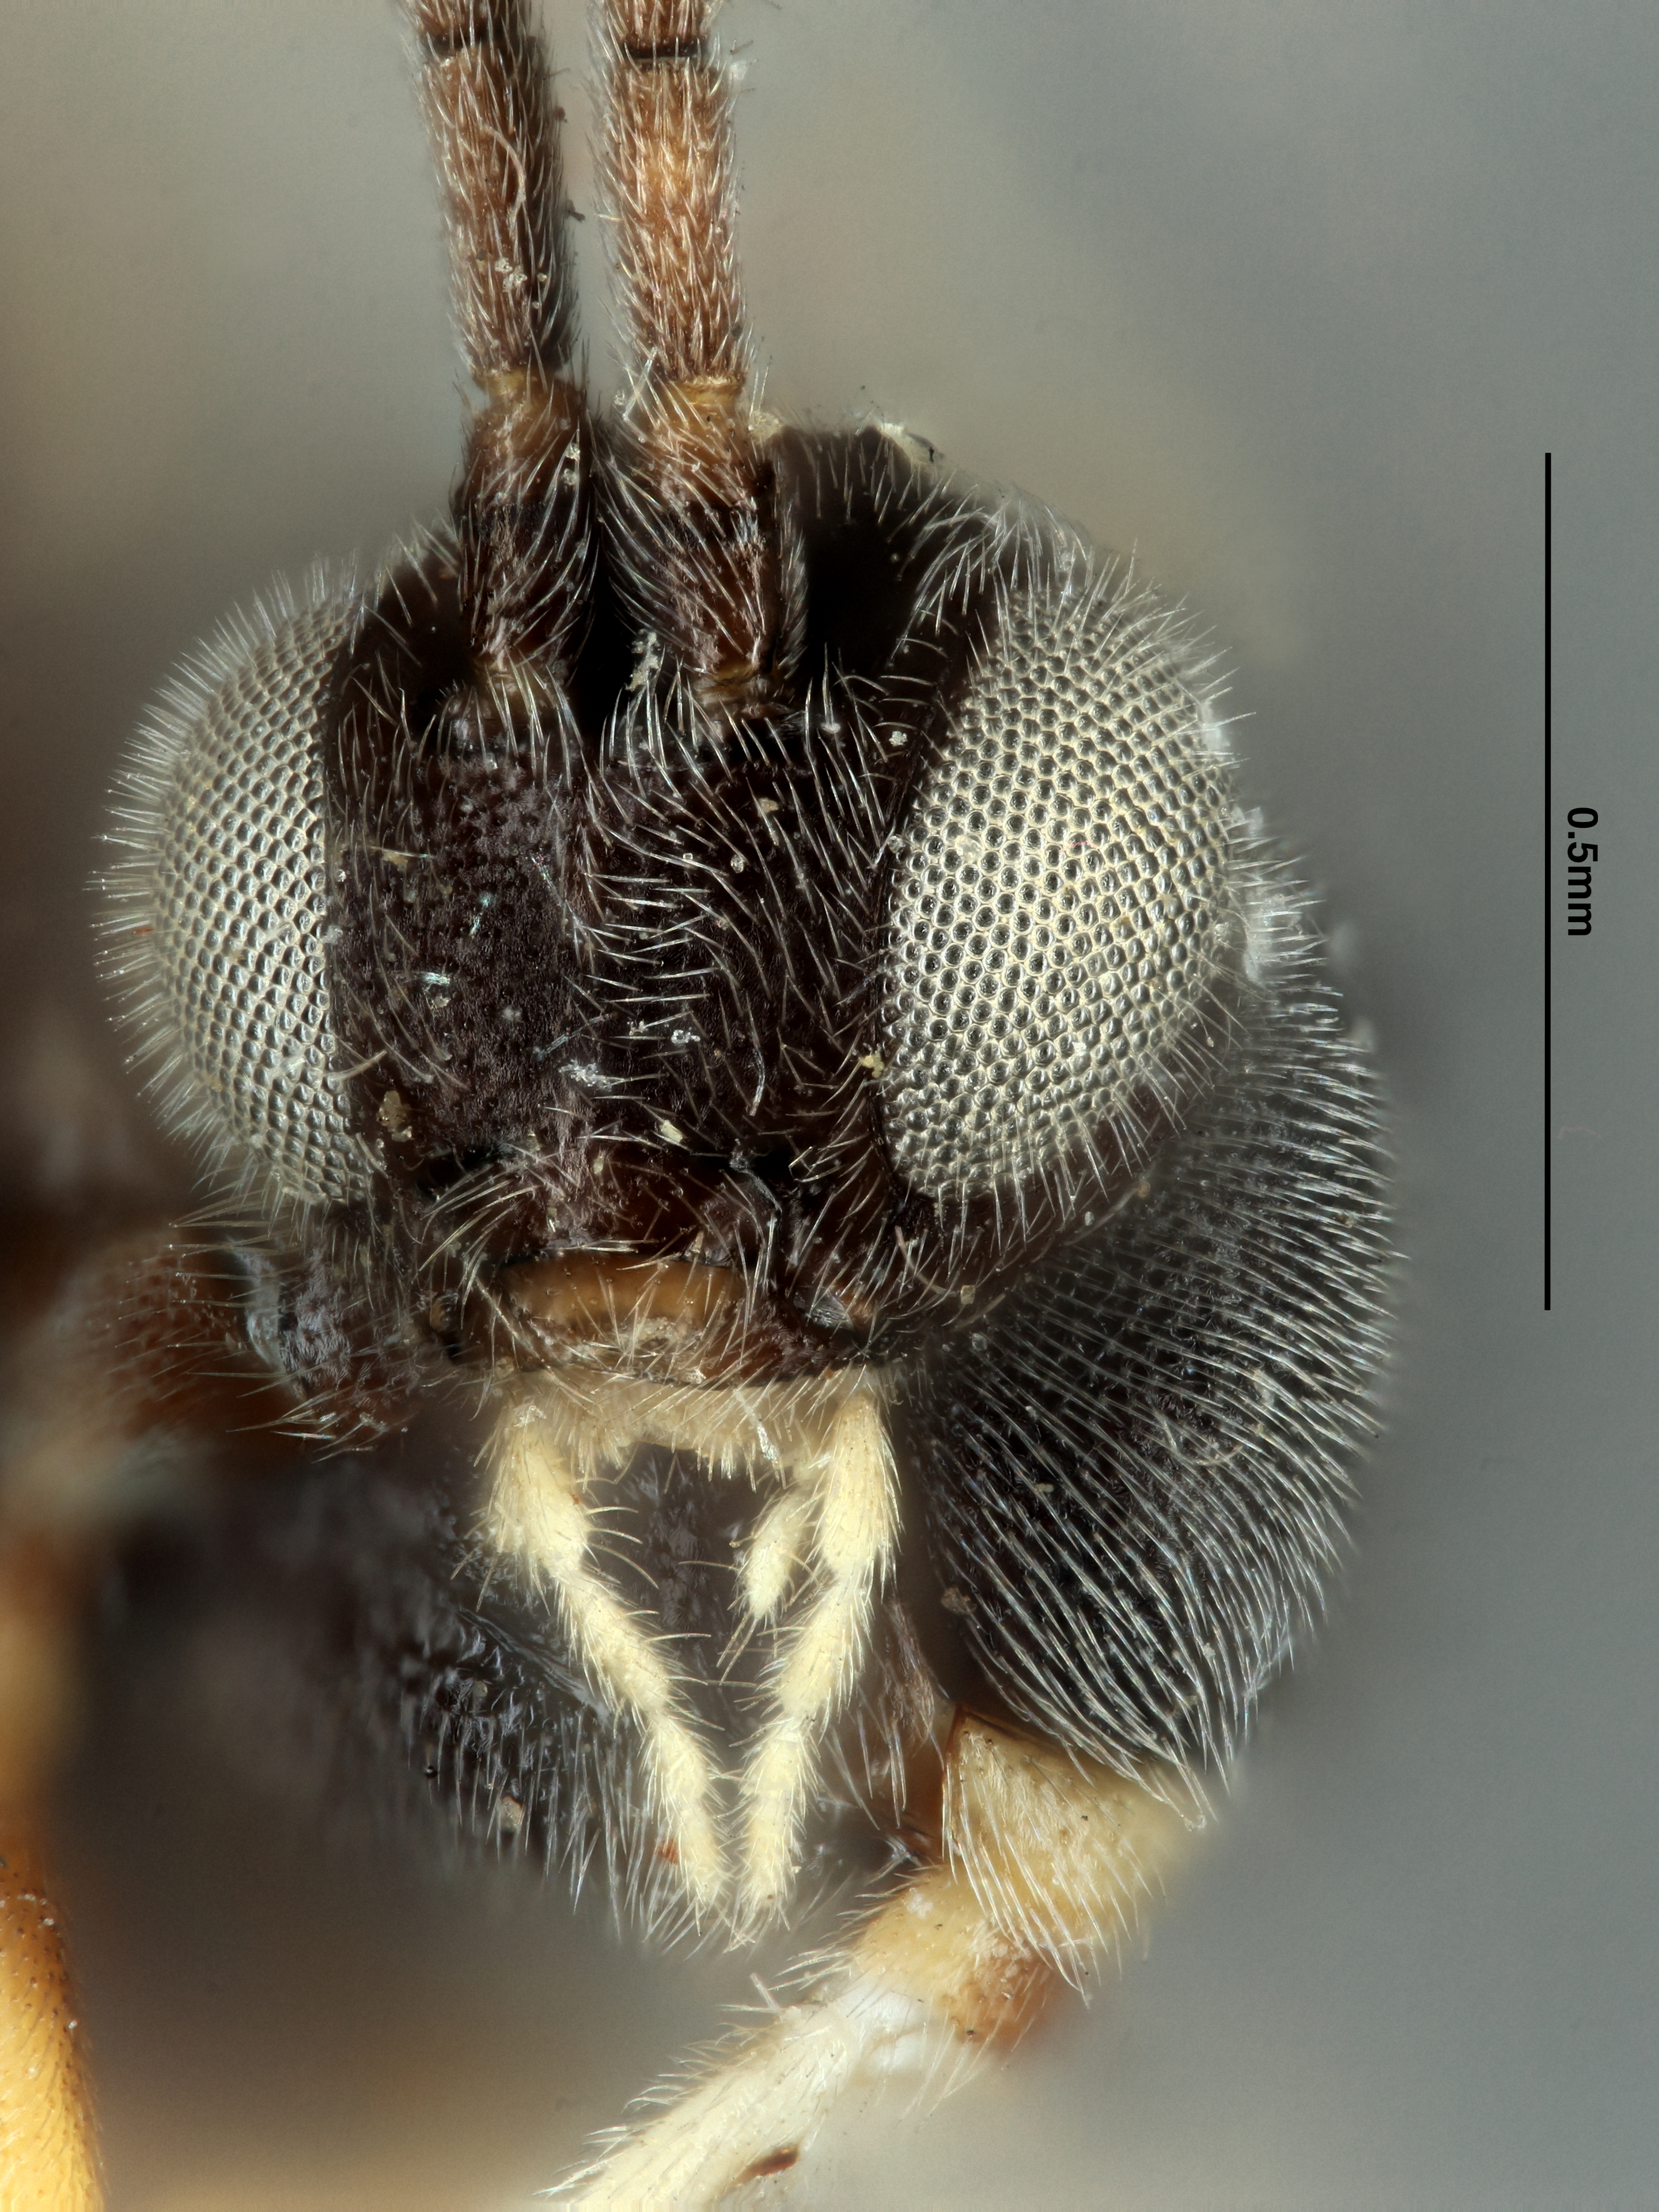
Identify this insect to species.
Apanteles canarsiae
